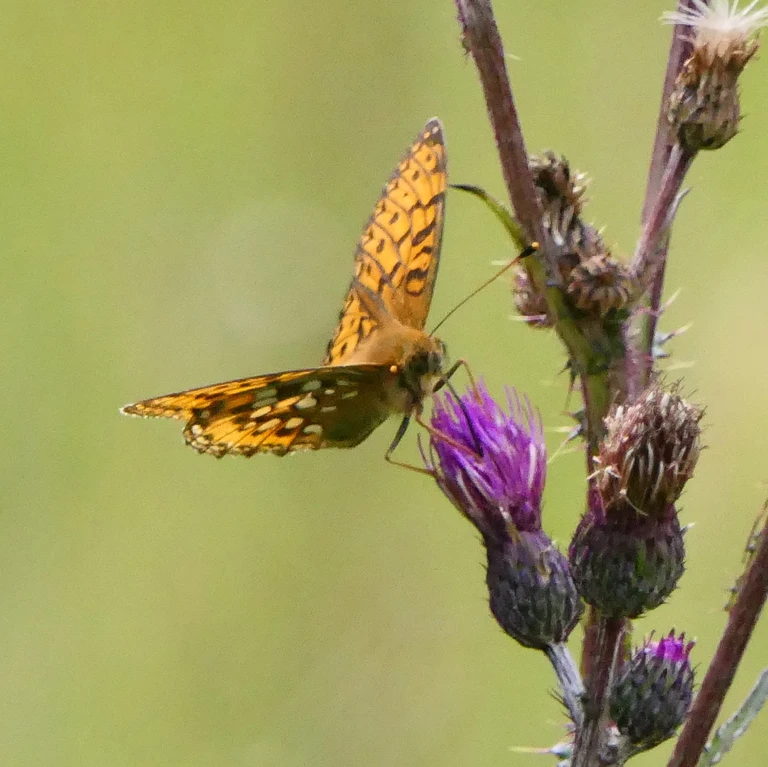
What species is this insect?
Speyeria aglaja
